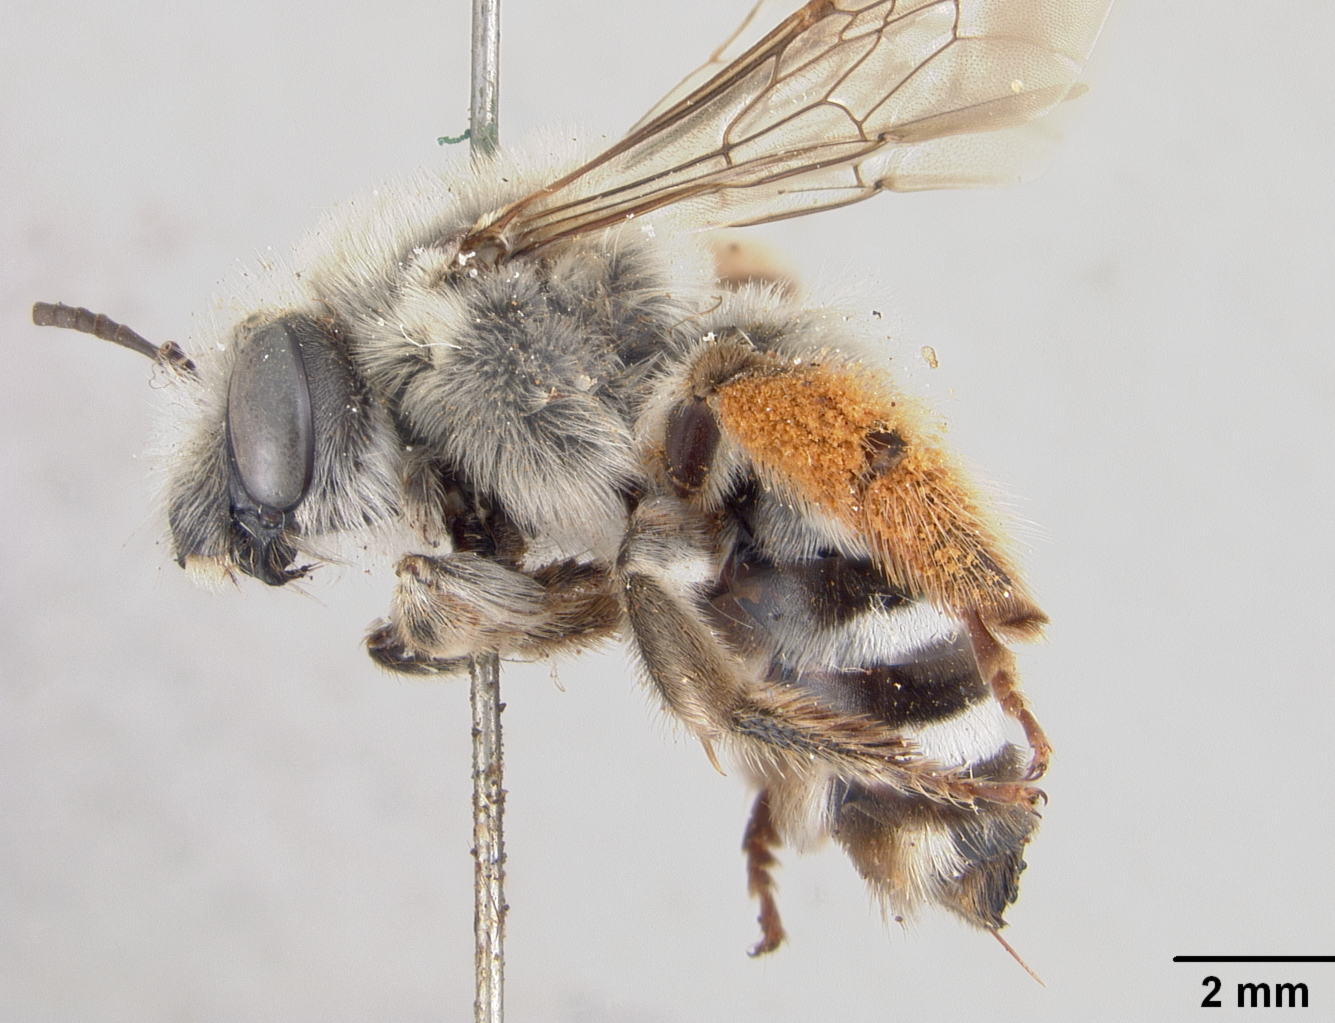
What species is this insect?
Melissodes belfragei
